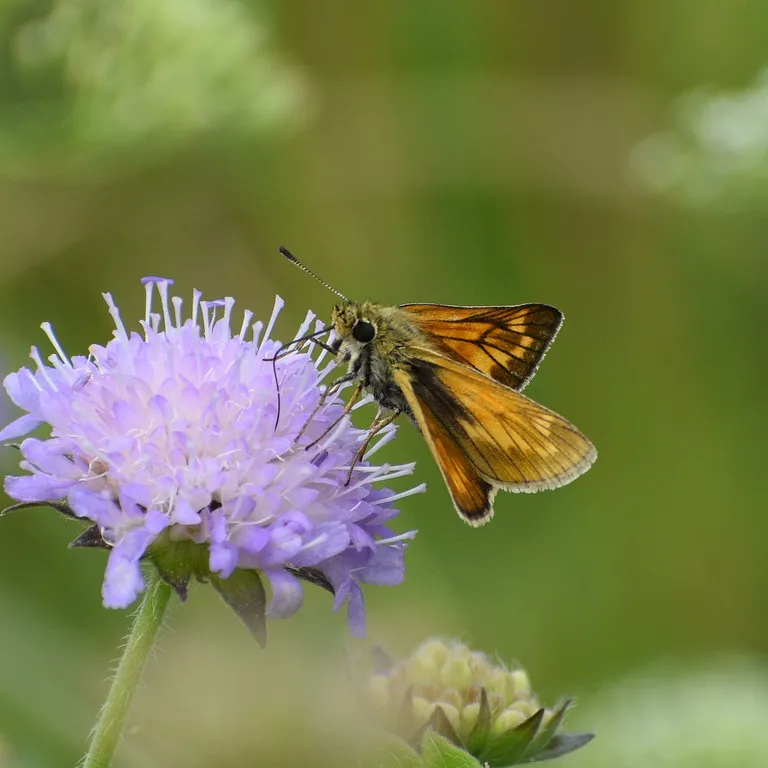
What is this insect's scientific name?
Ochlodes sylvanus (also Ochlodes venata)
